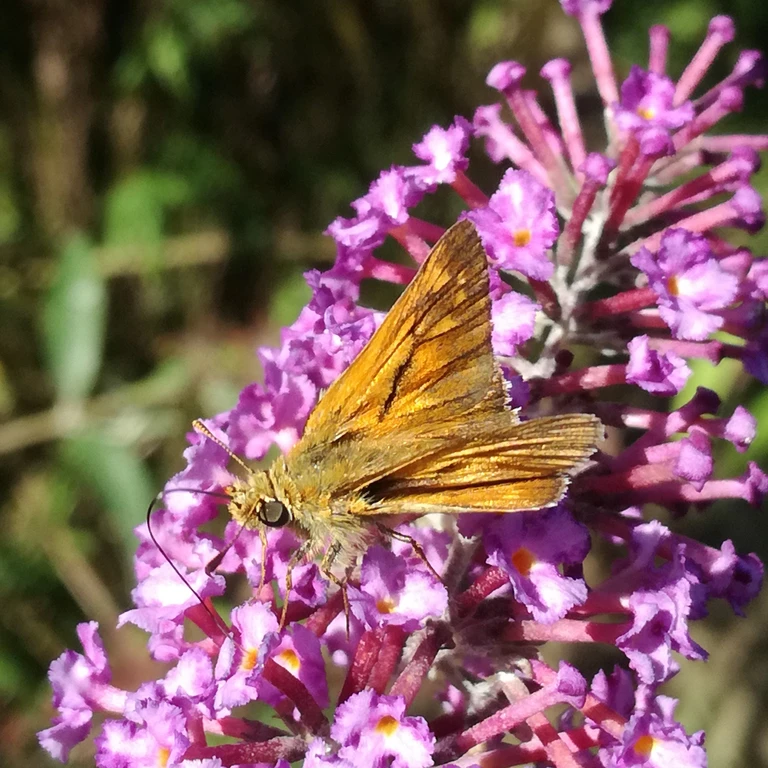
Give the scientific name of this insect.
Ochlodes sylvanus (also Ochlodes venata)
